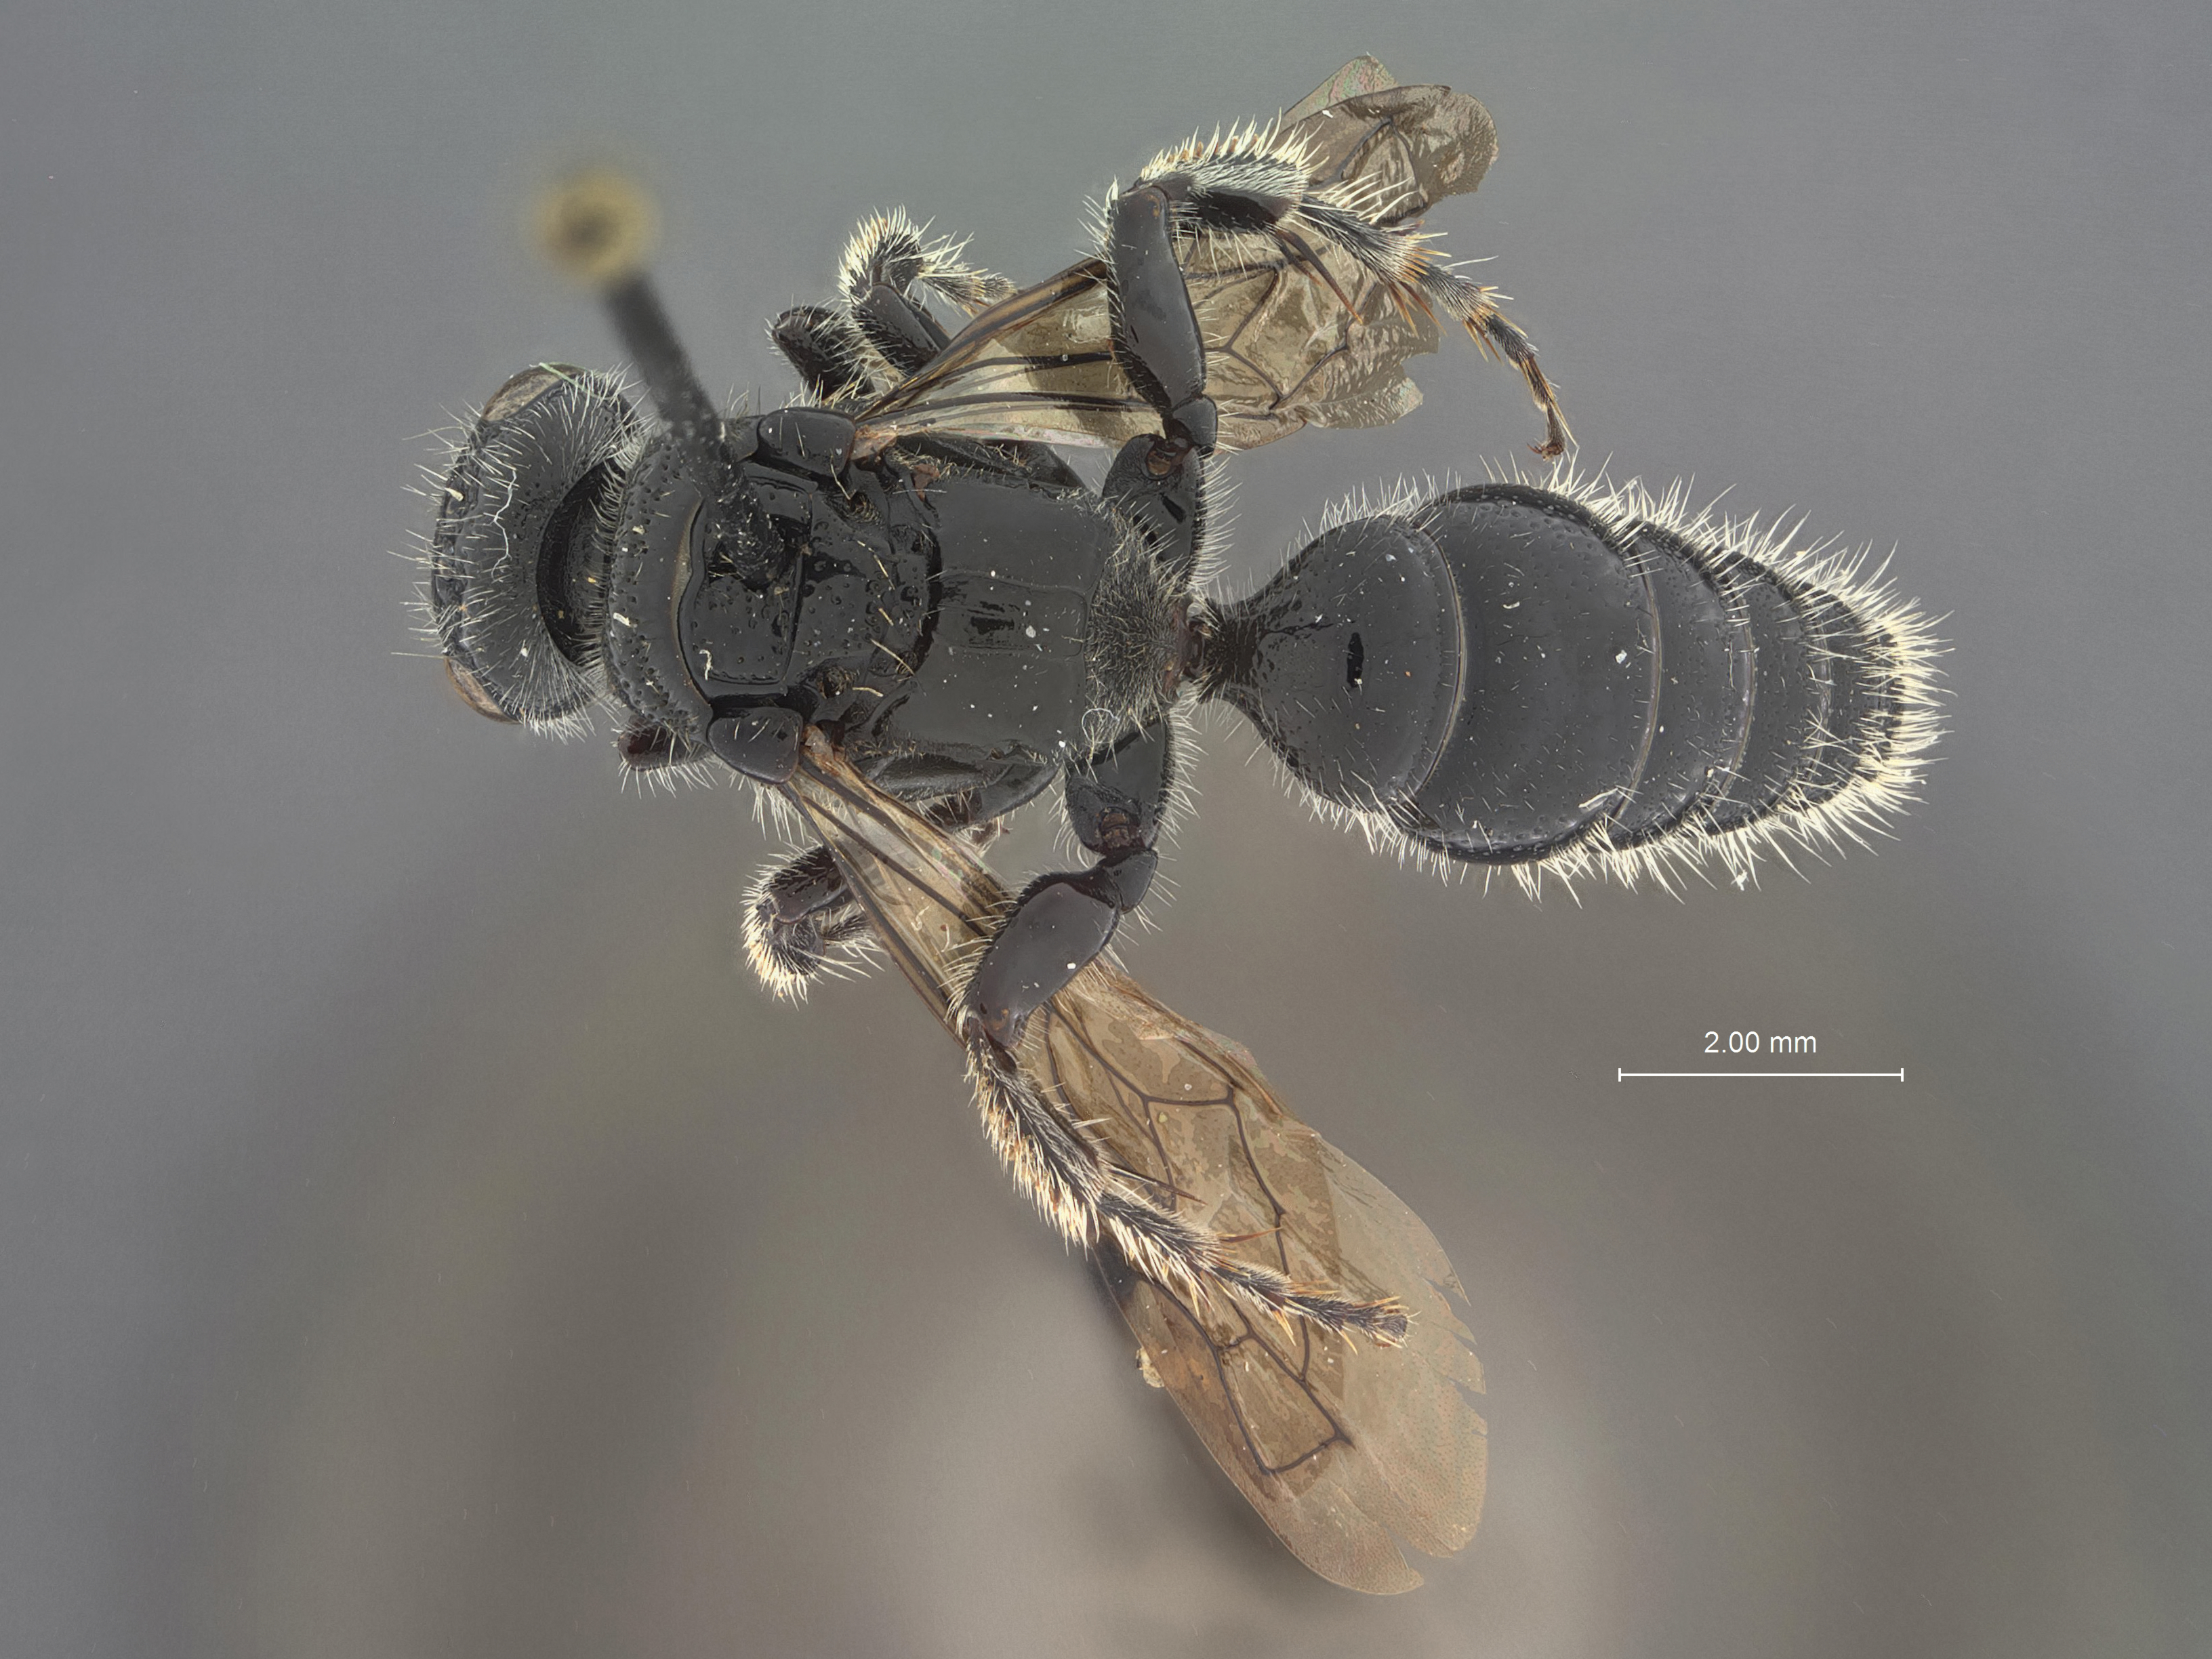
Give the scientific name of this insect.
Tiphia wolcotti
